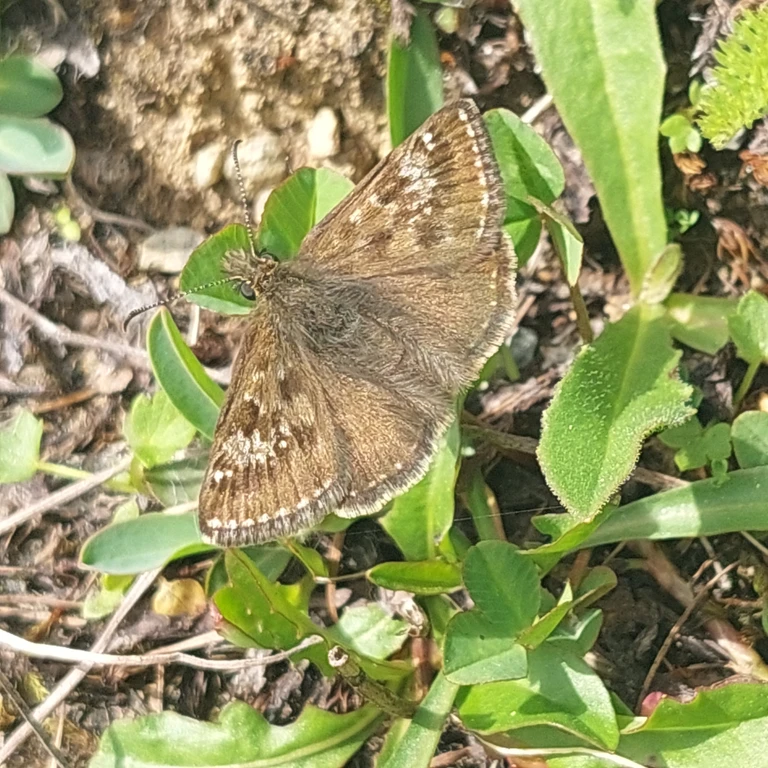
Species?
Erynnis tages
